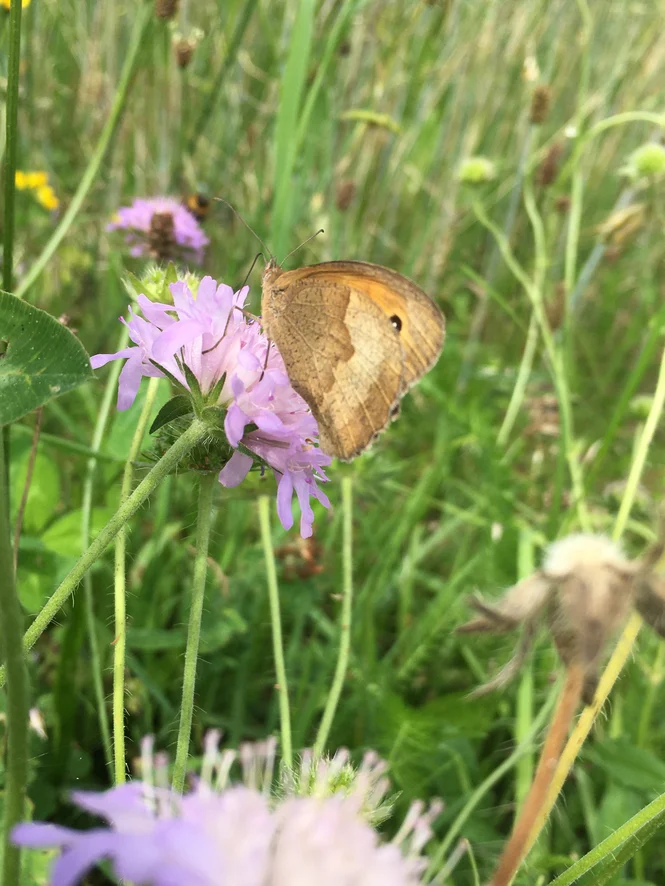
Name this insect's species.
Maniola jurtina
